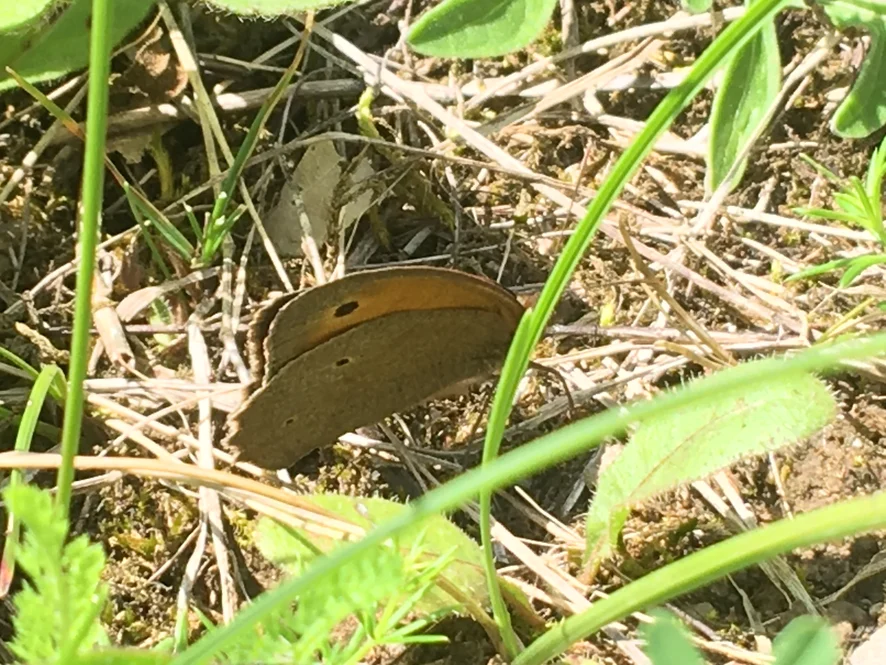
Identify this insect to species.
Maniola jurtina
